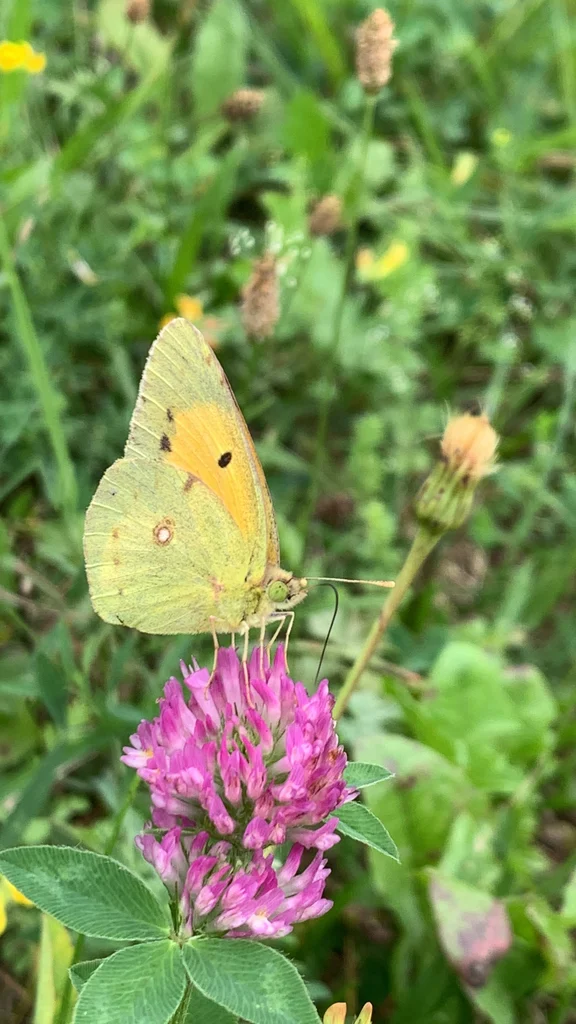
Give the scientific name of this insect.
Colias croceus
